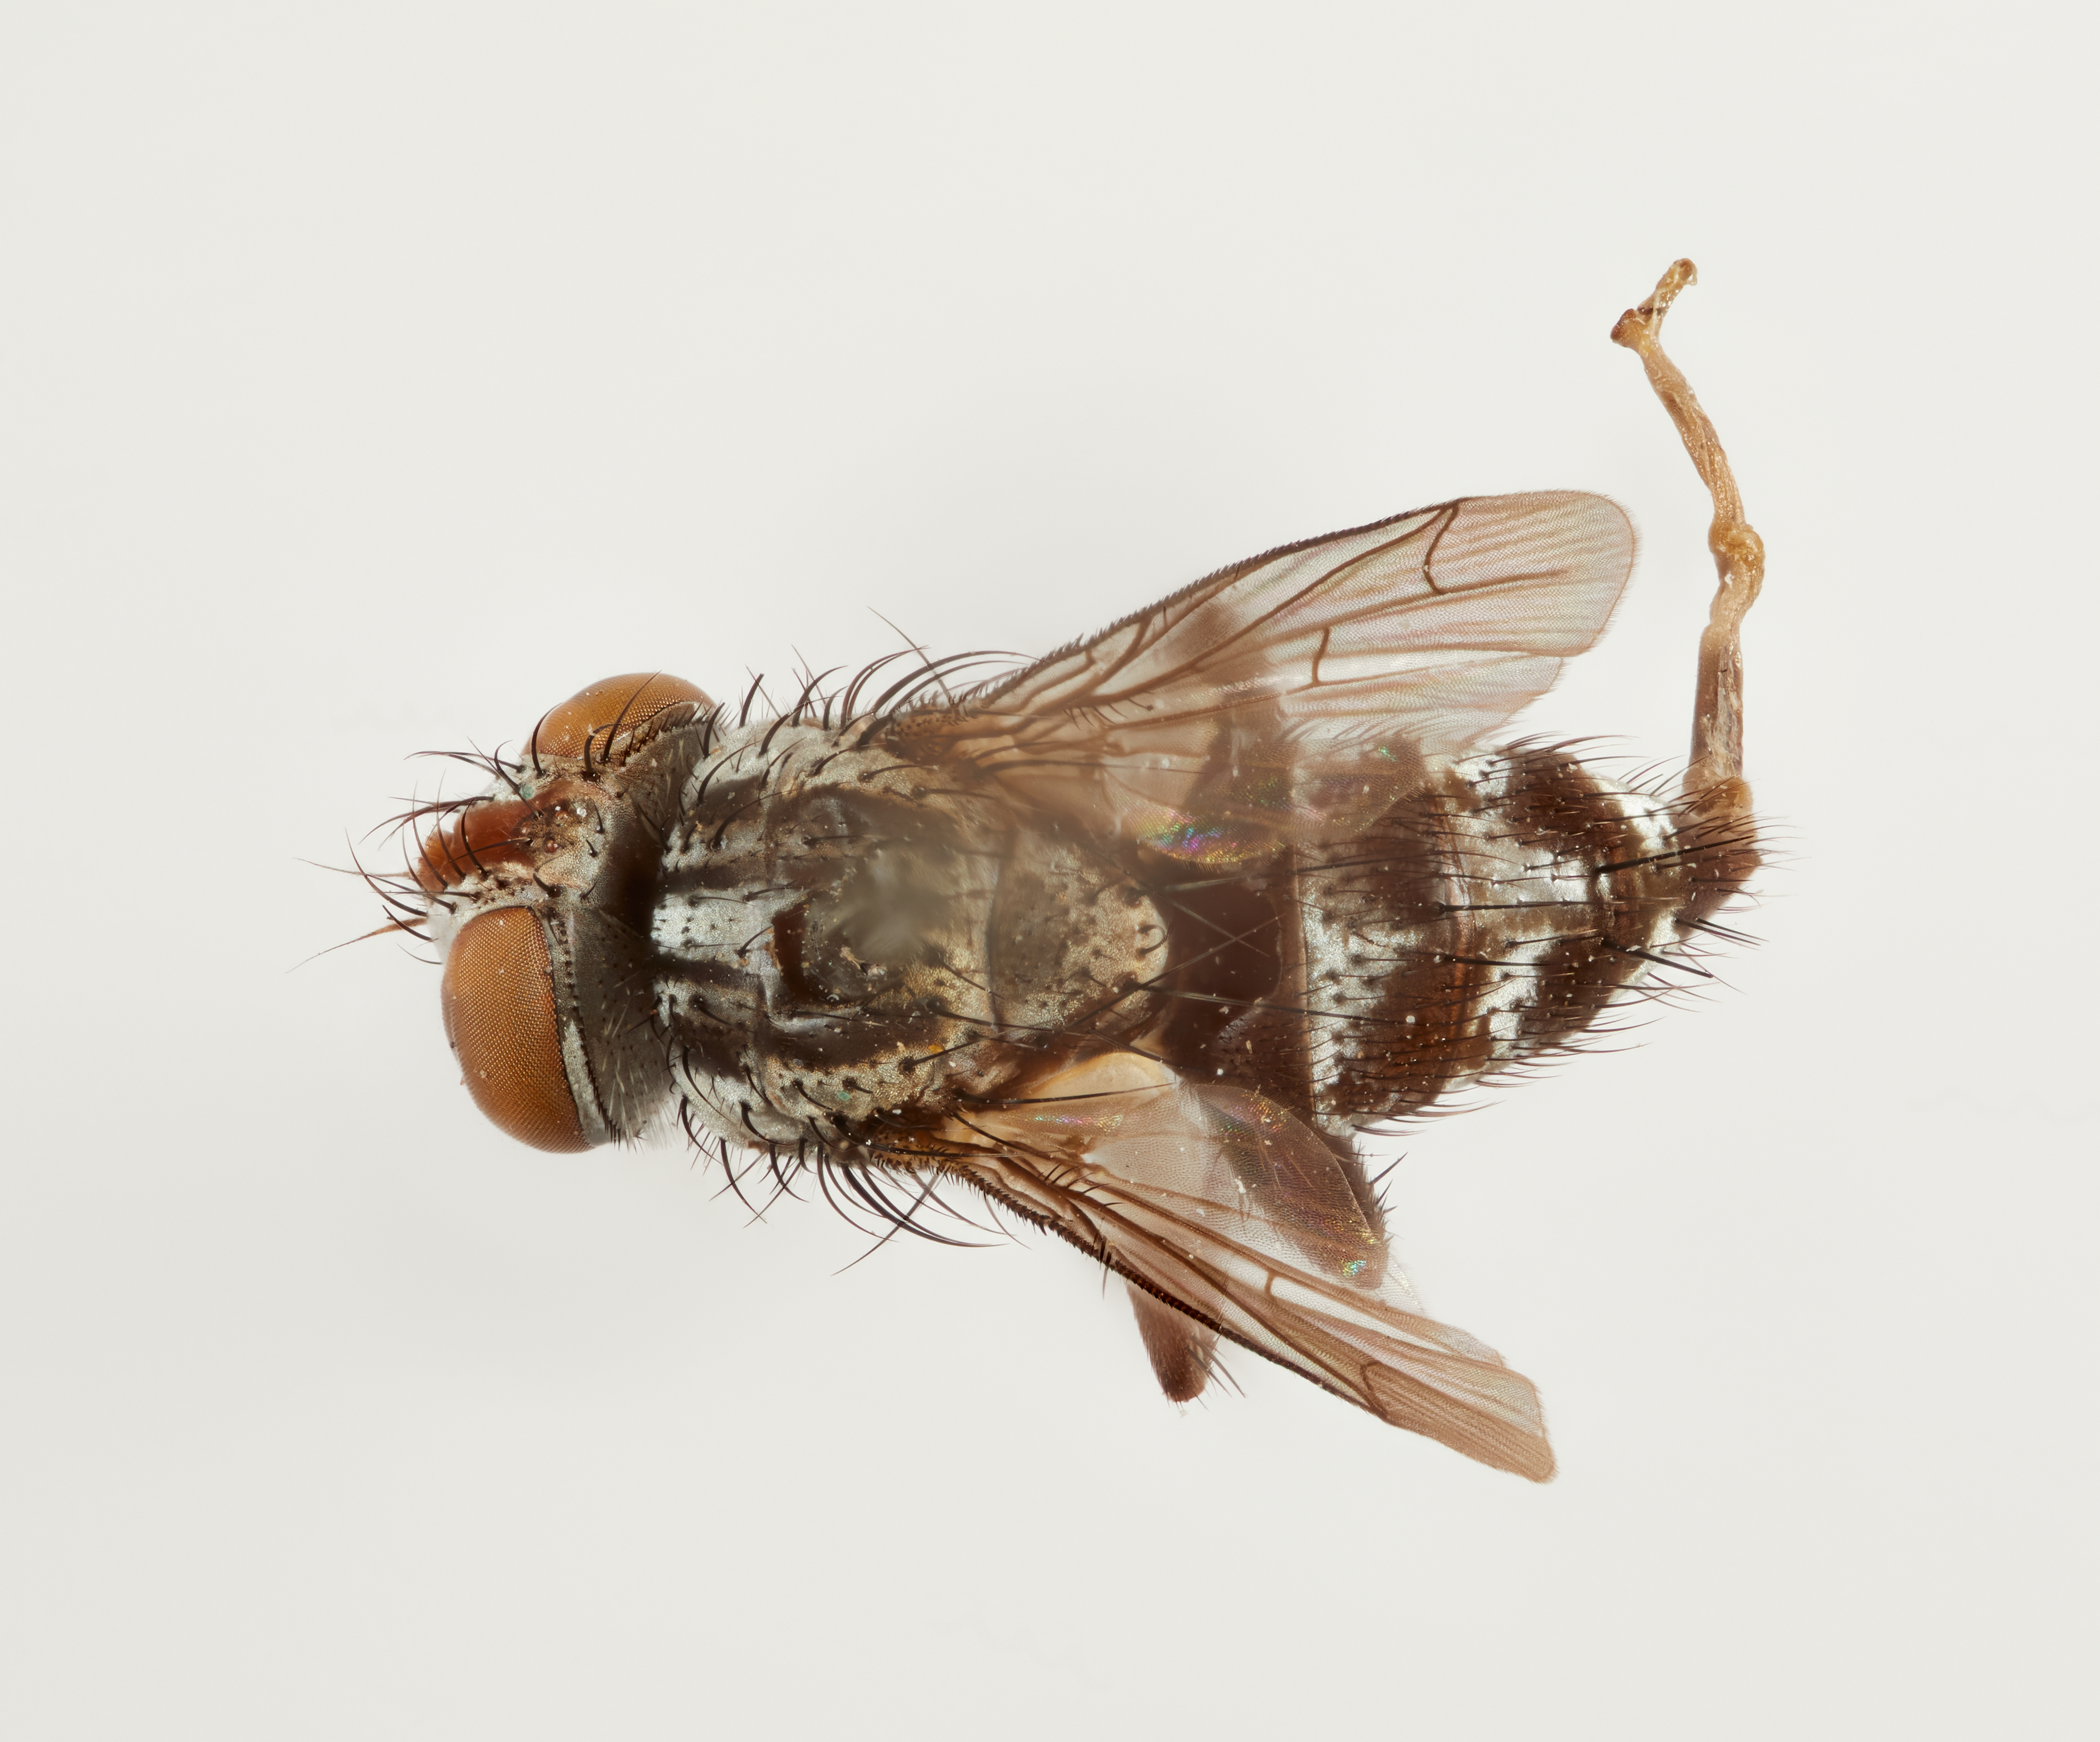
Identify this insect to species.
Plagiops littoralis
